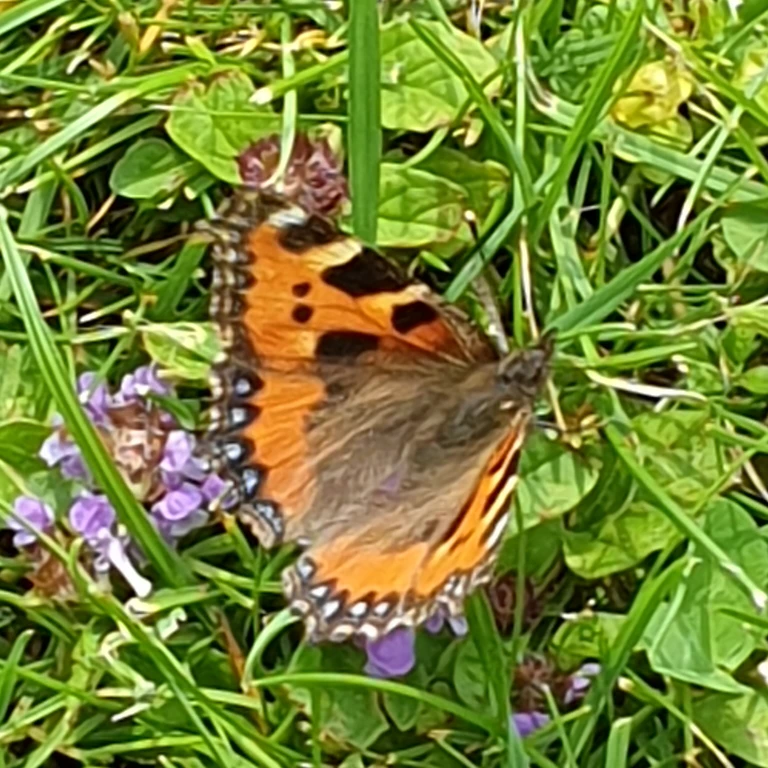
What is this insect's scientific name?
Aglais urticae
